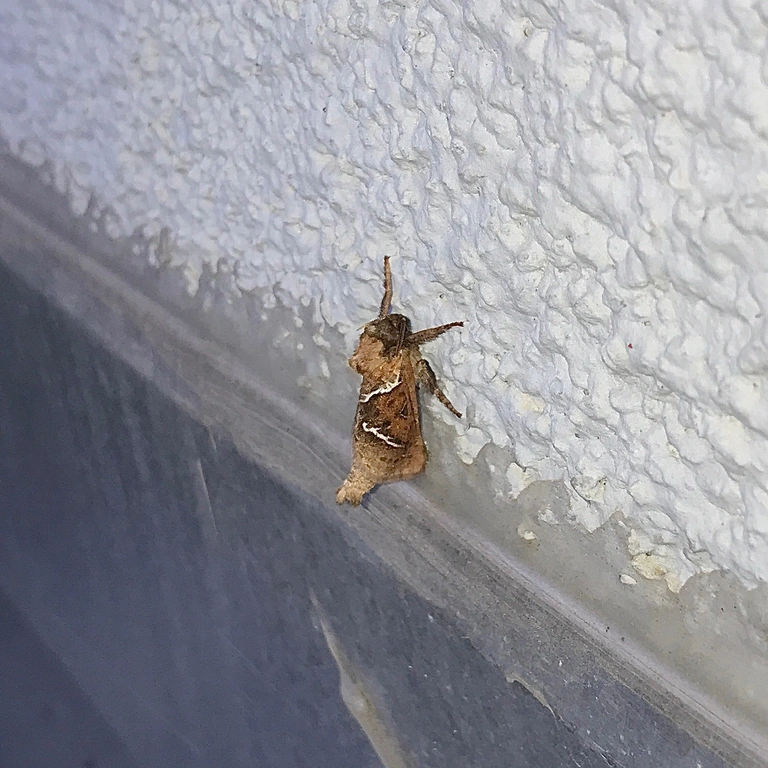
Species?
Triodia sylvina
